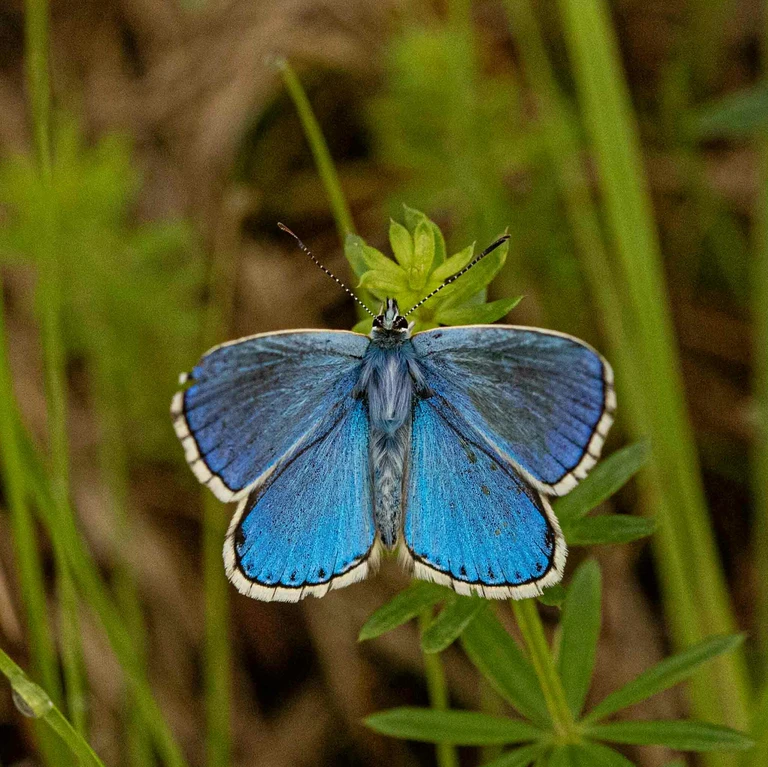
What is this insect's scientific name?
Lysandra bellargus
